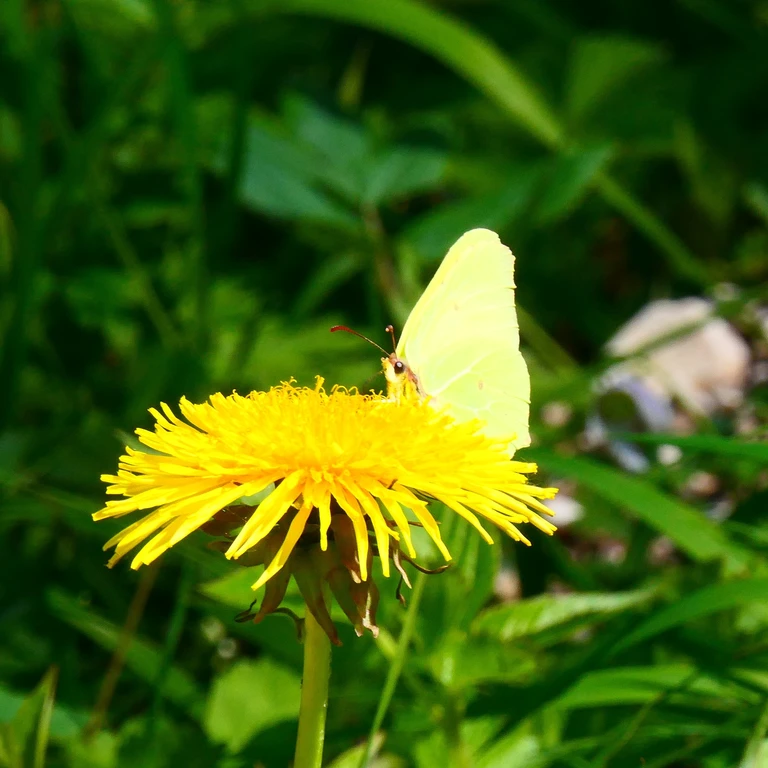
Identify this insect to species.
Gonepteryx rhamni
